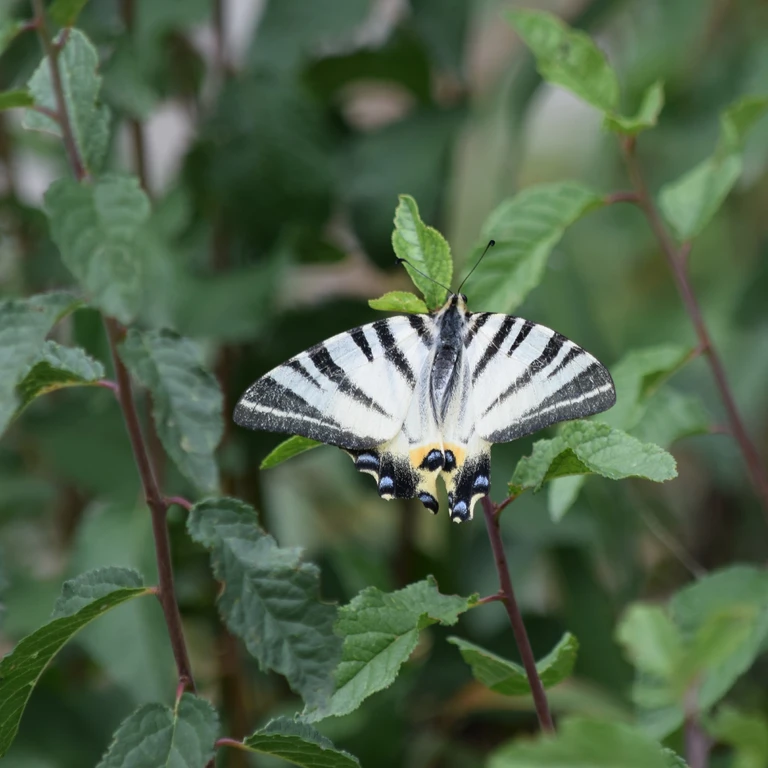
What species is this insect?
Iphiclides podalirius
